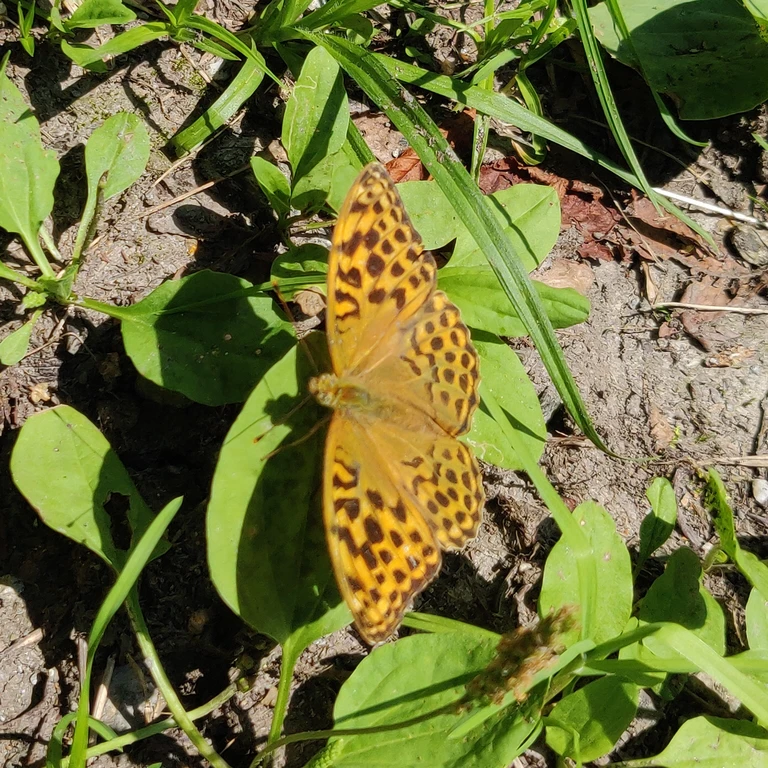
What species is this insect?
Argynnis paphia
